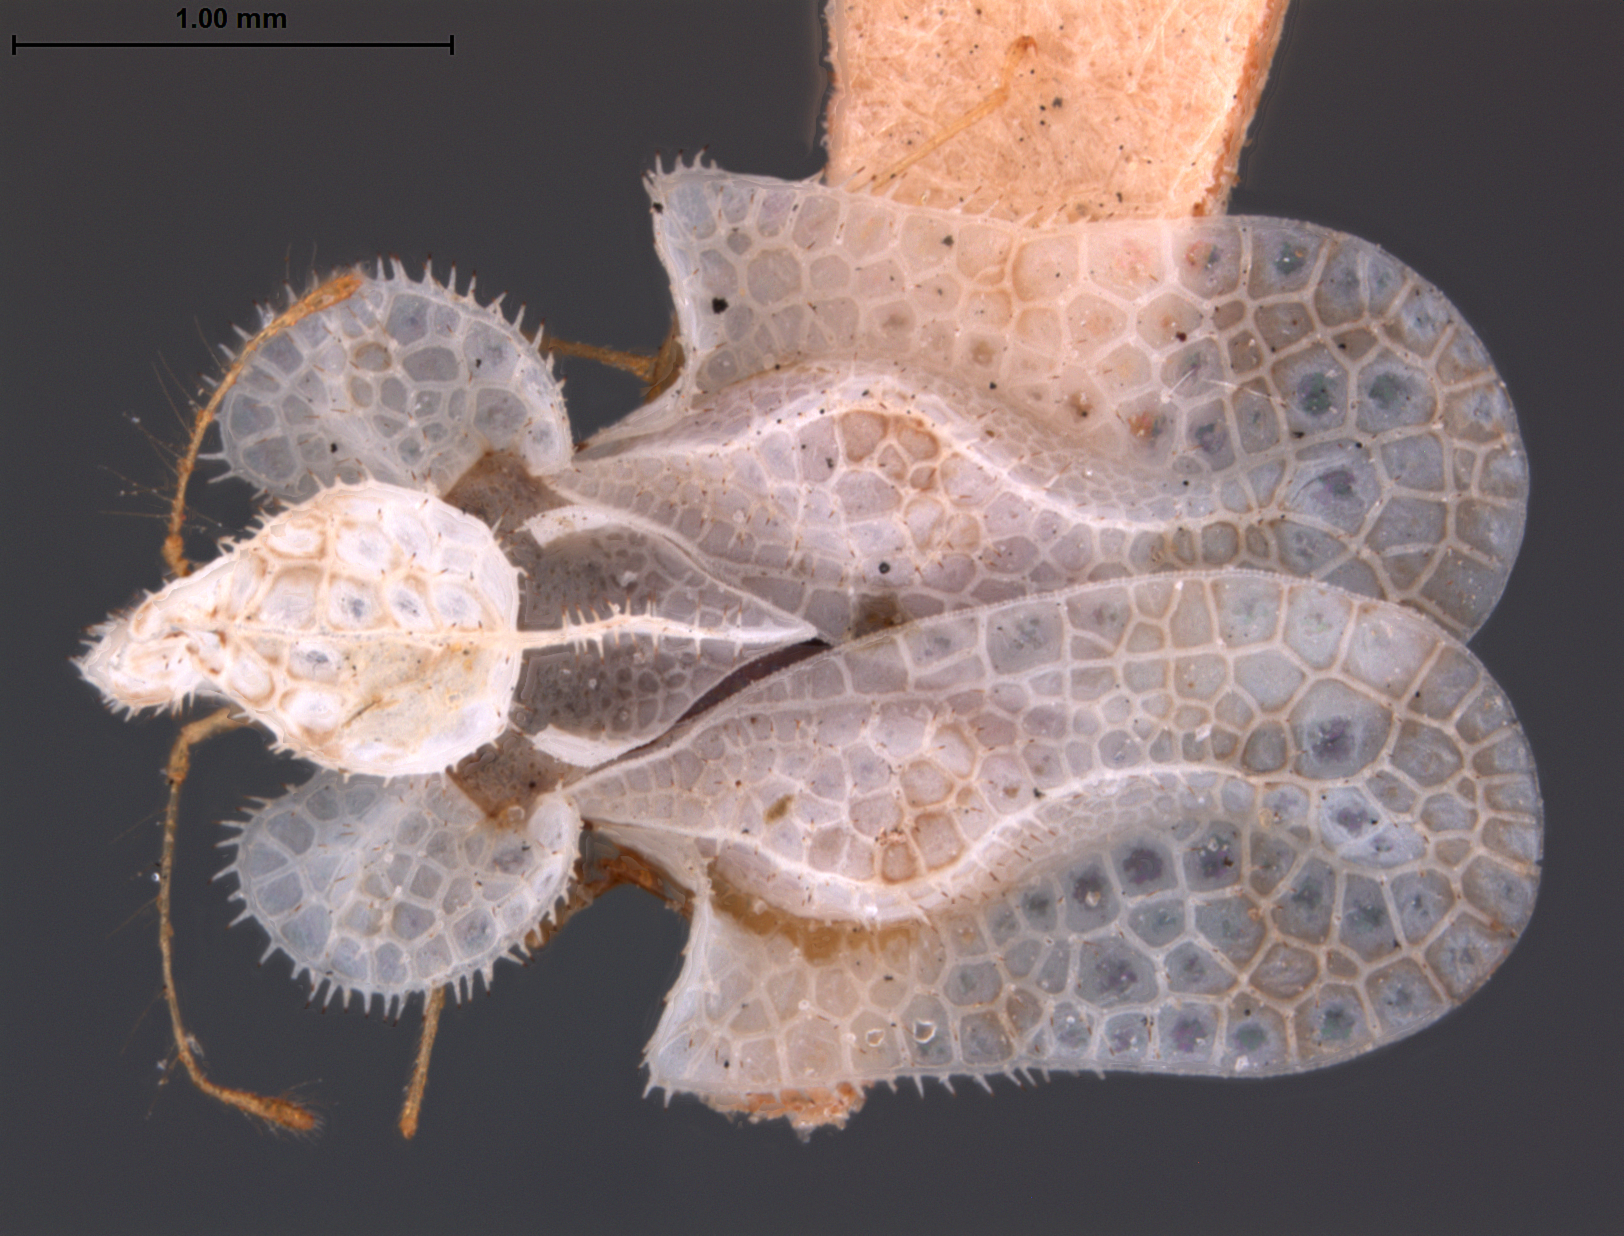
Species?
Corythucha lactea
